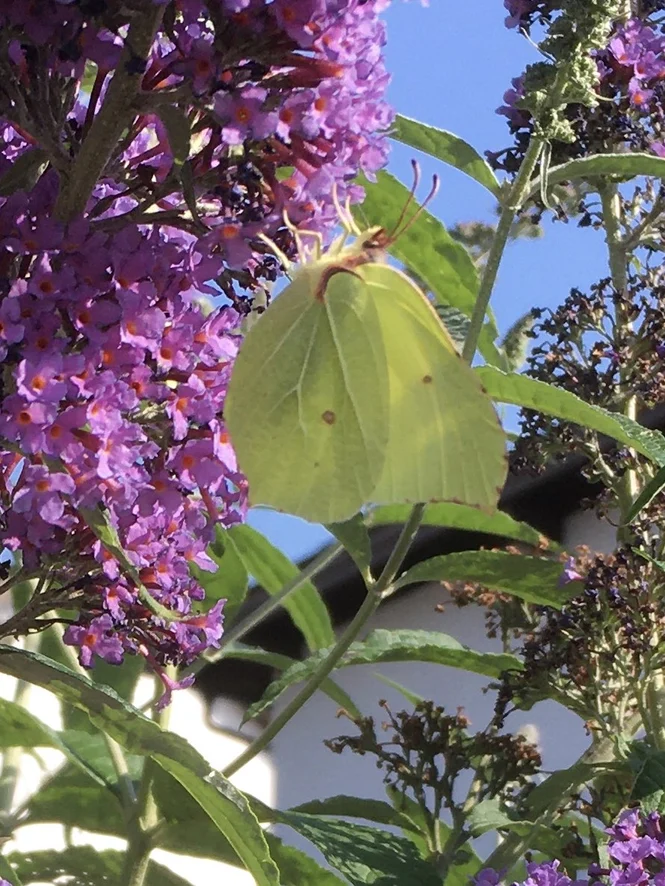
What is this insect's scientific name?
Gonepteryx rhamni
